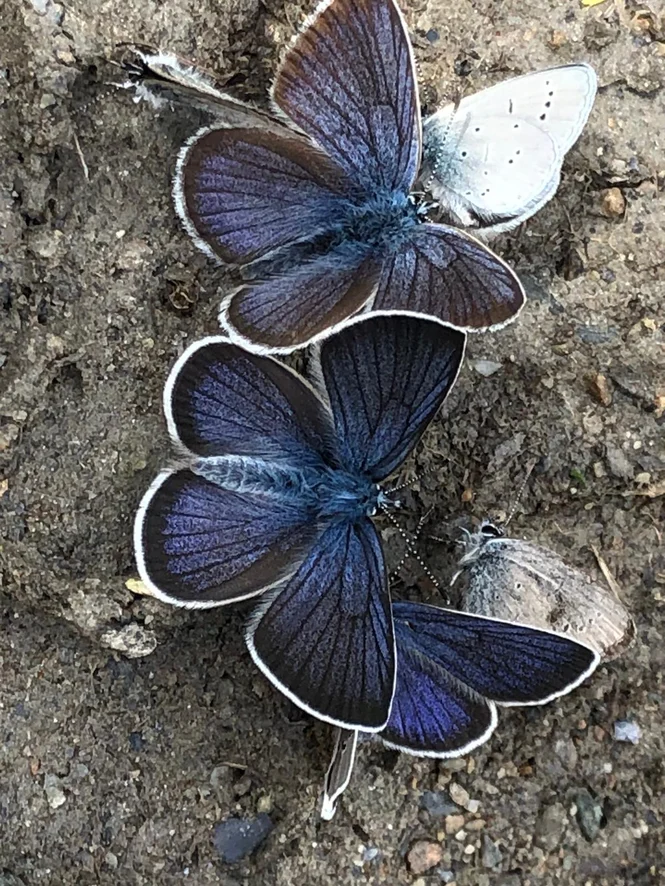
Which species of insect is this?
Cyaniris semiargus
